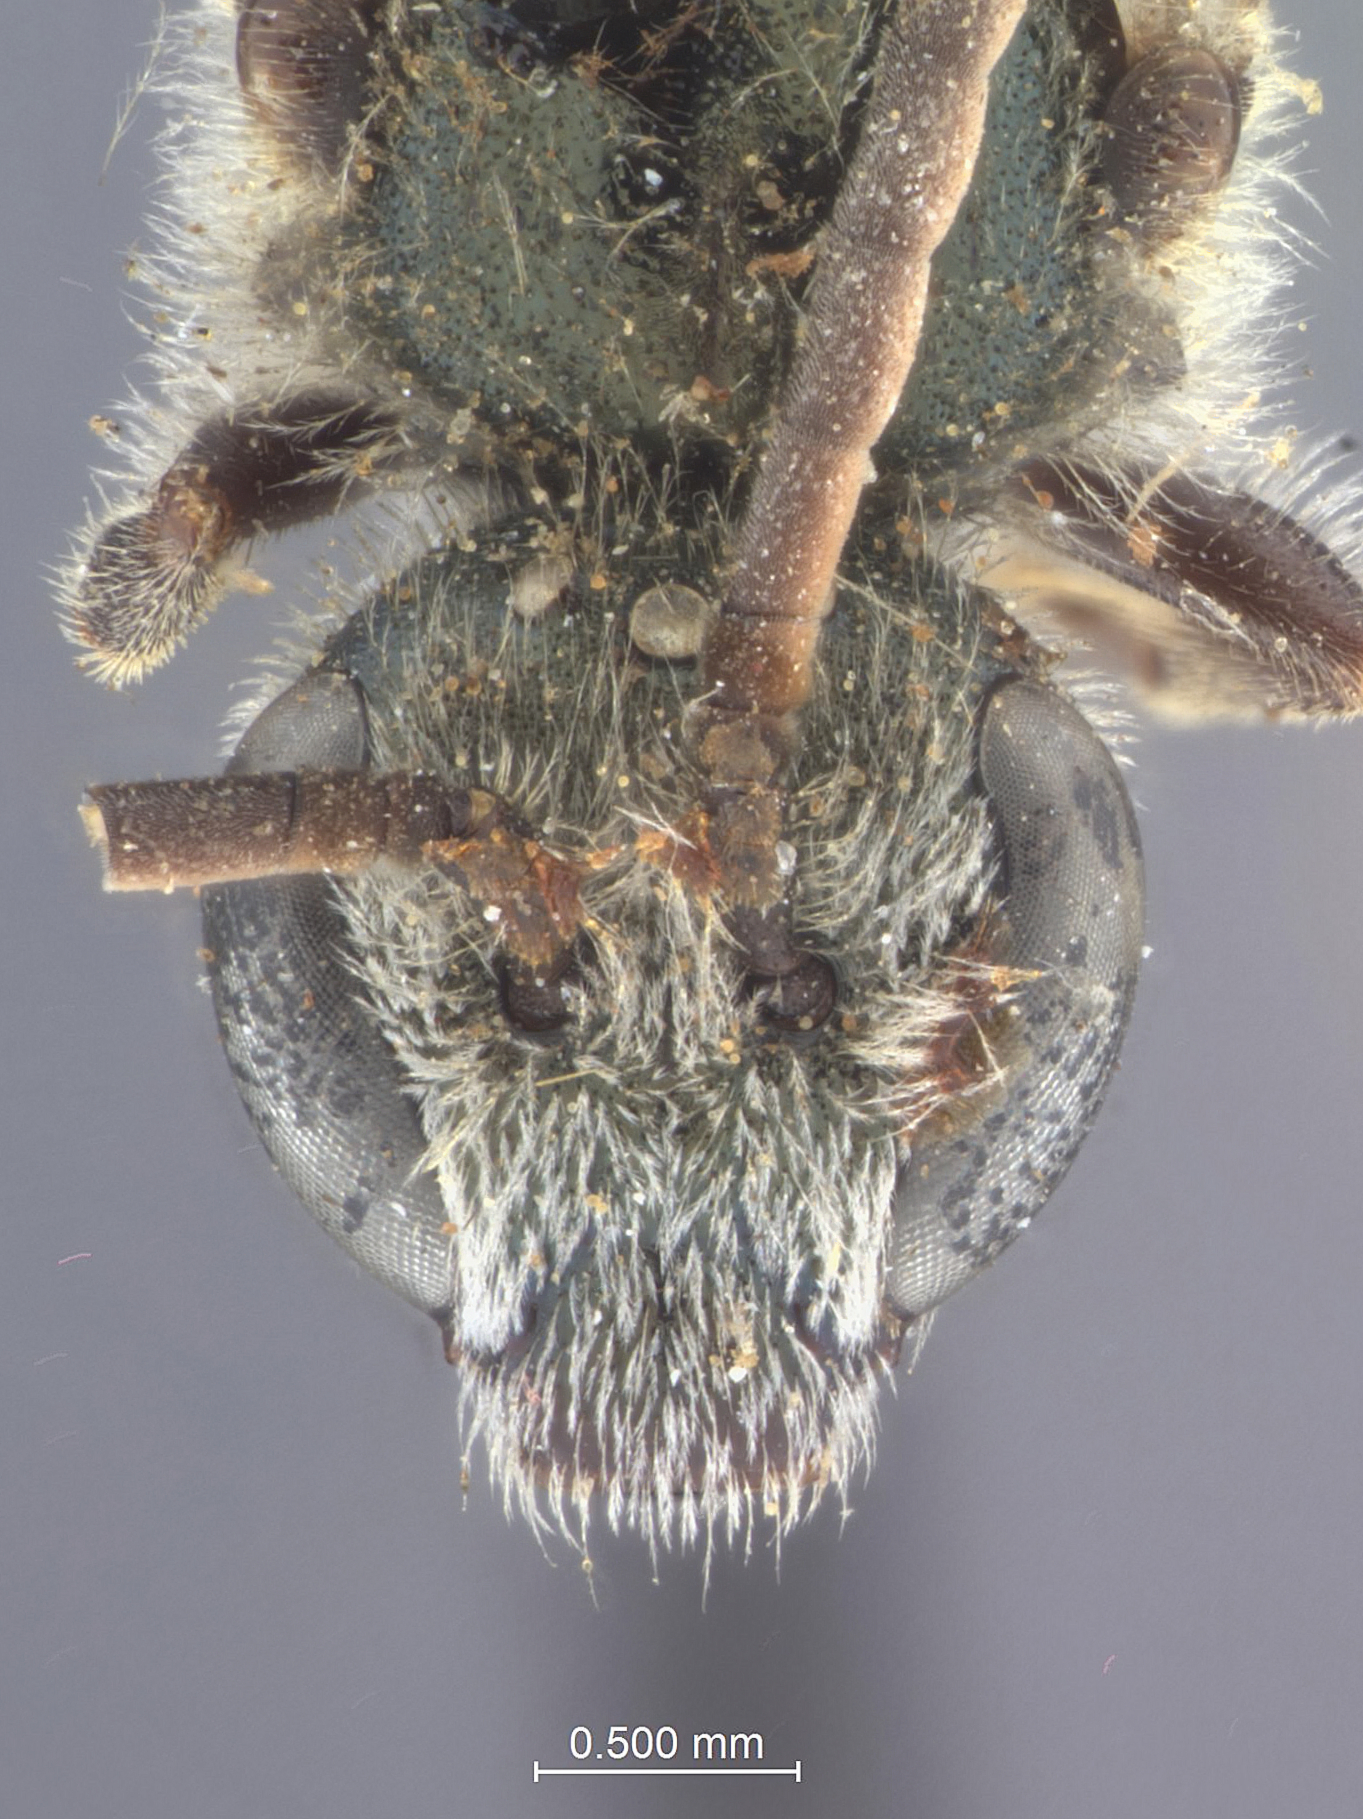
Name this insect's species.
Halictus longicornis
